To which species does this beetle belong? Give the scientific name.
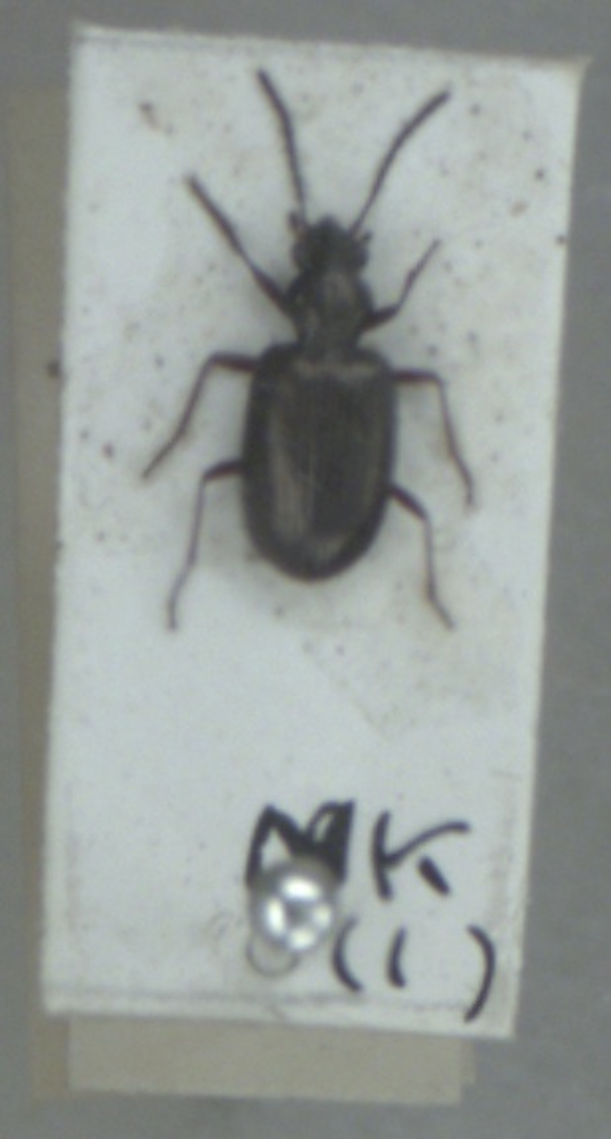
Bembidion punctulatum
